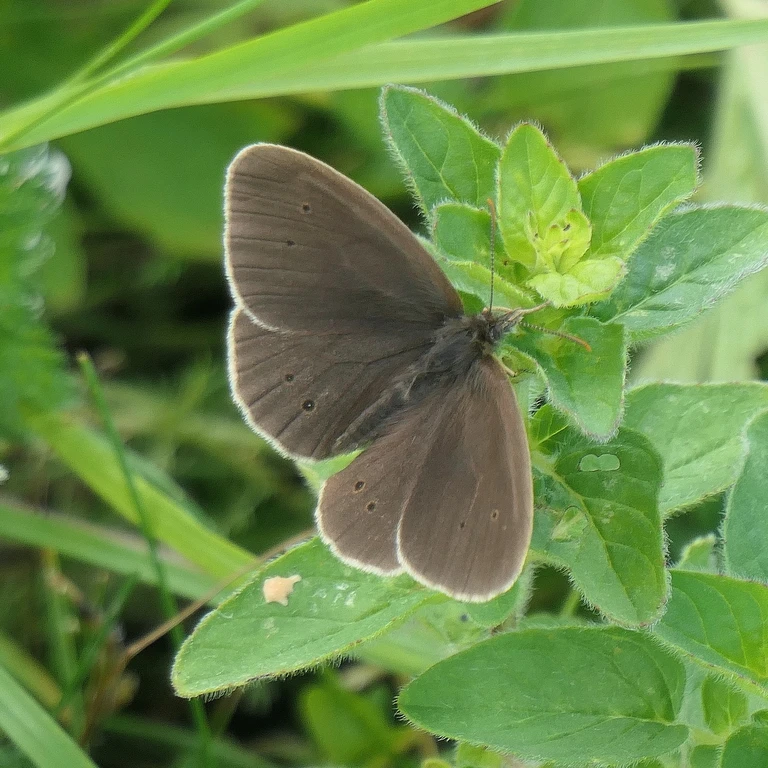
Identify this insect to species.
Aphantopus hyperantus
